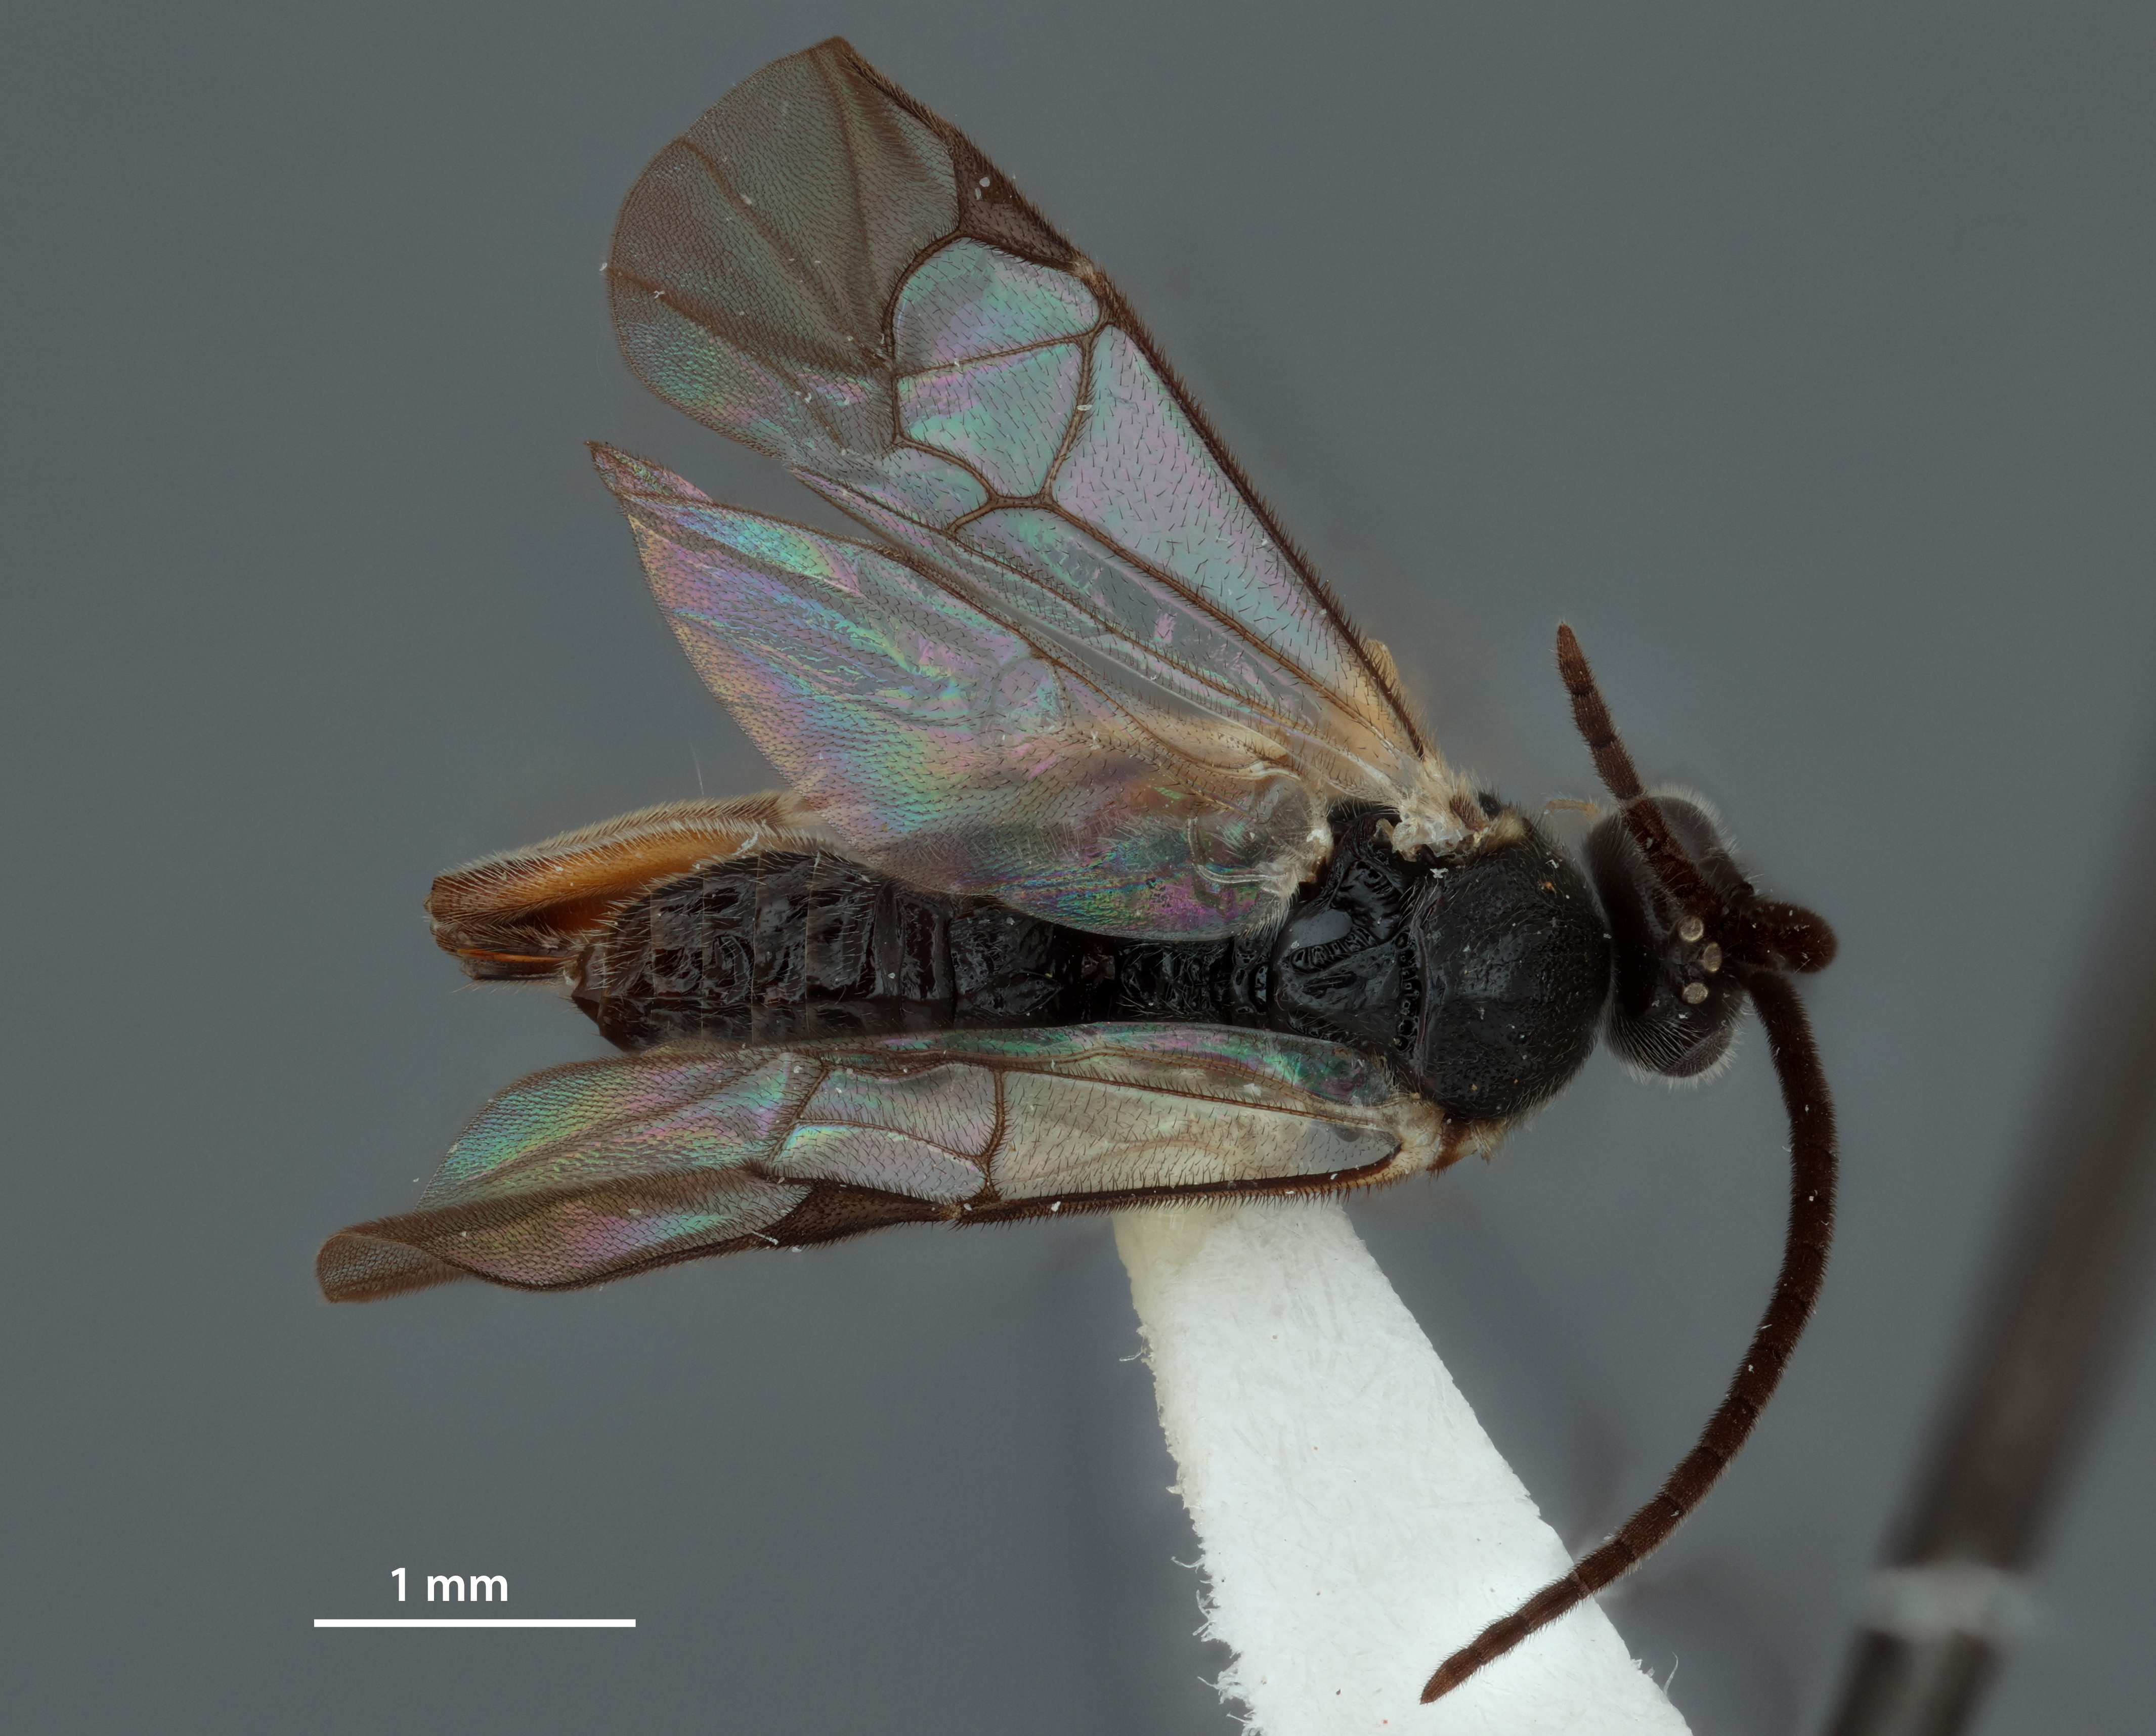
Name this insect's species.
Alphomelon arecaphile
